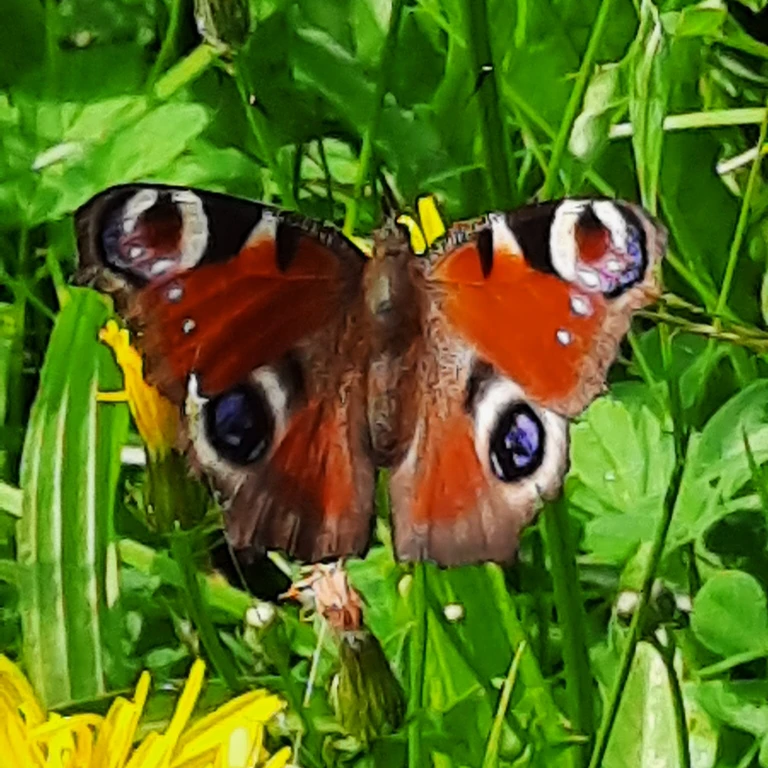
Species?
Aglais io
